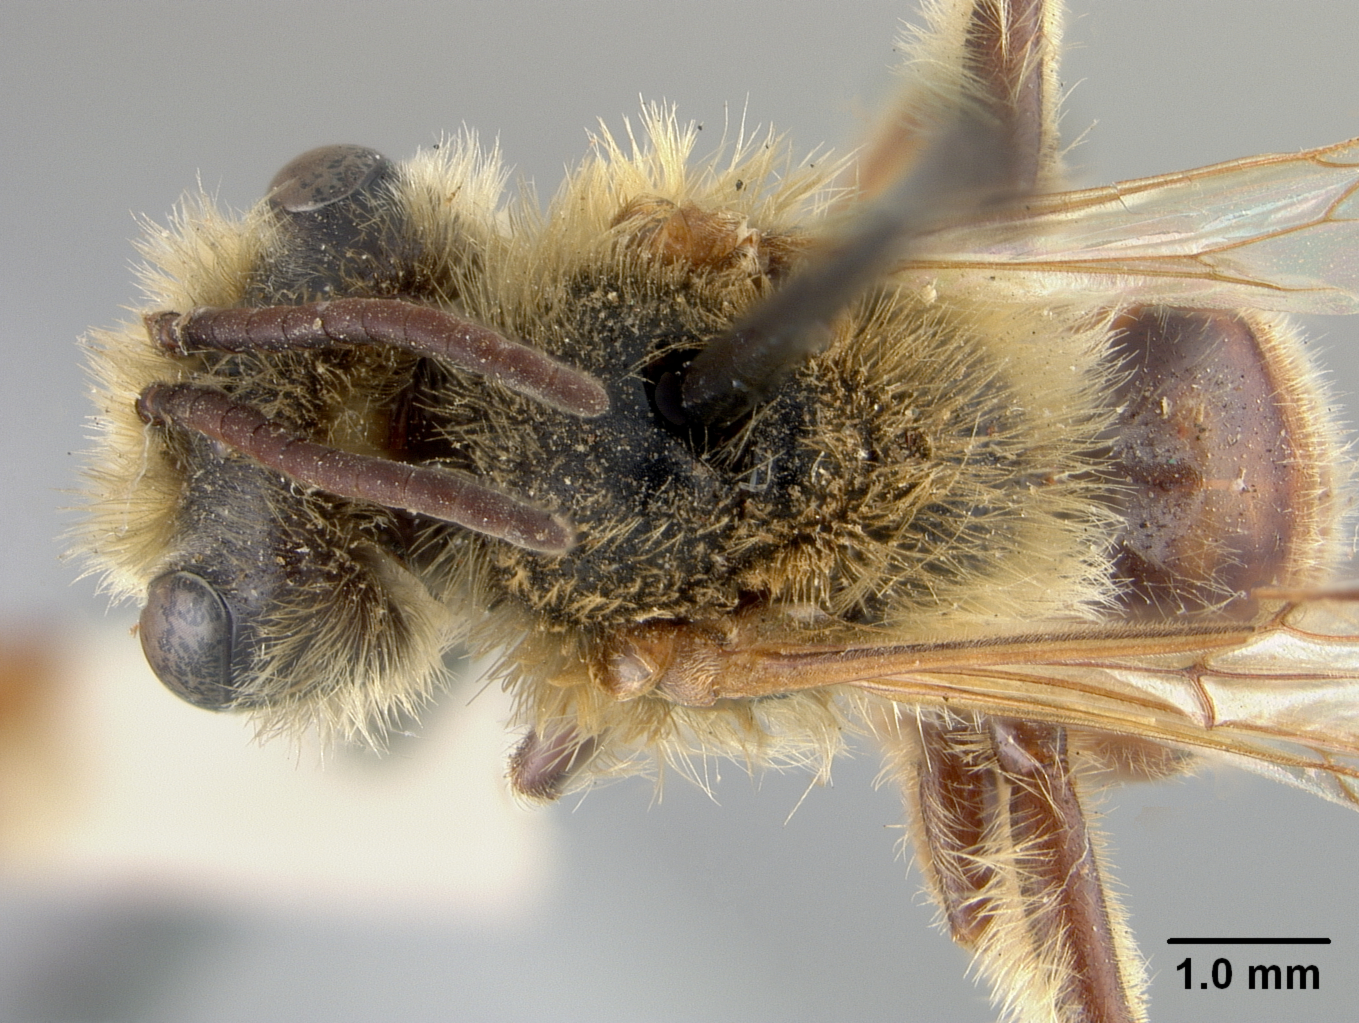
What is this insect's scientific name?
Andrena jessicae
